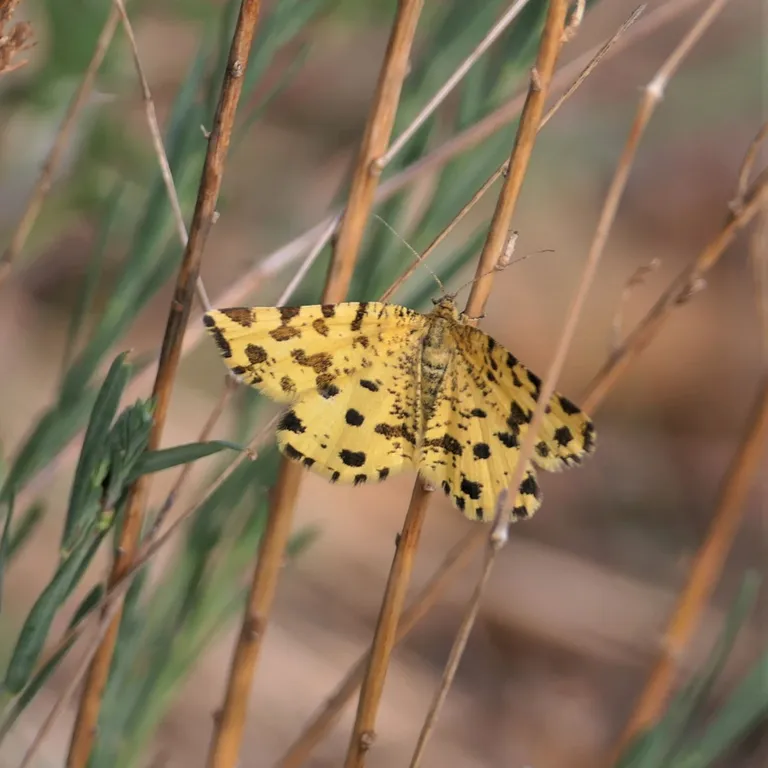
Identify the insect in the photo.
Pseudopanthera macularia
